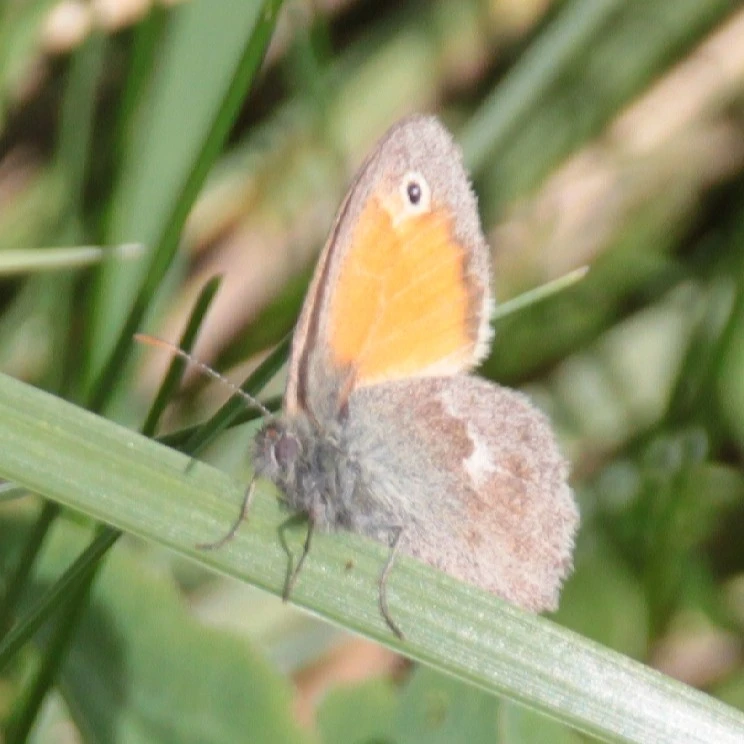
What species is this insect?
Coenonympha pamphilus
